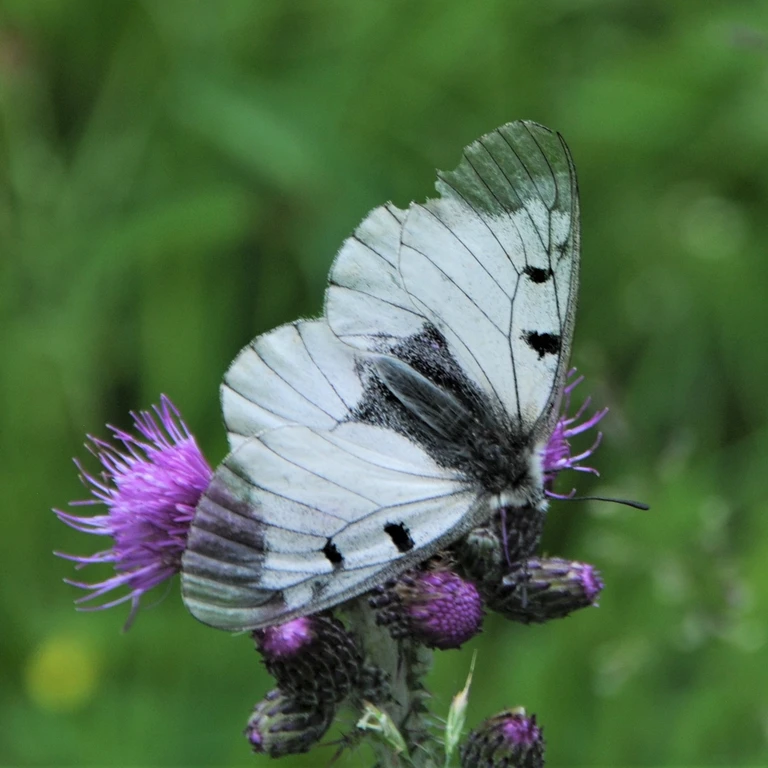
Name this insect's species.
Parnassius mnemosyne
